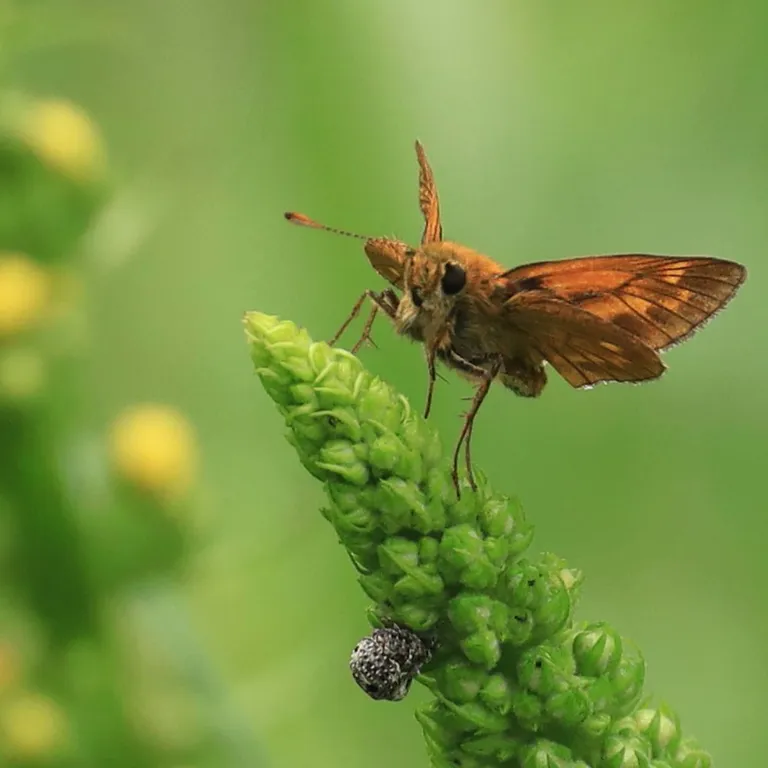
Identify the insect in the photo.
Ochlodes sylvanus (also Ochlodes venata)
